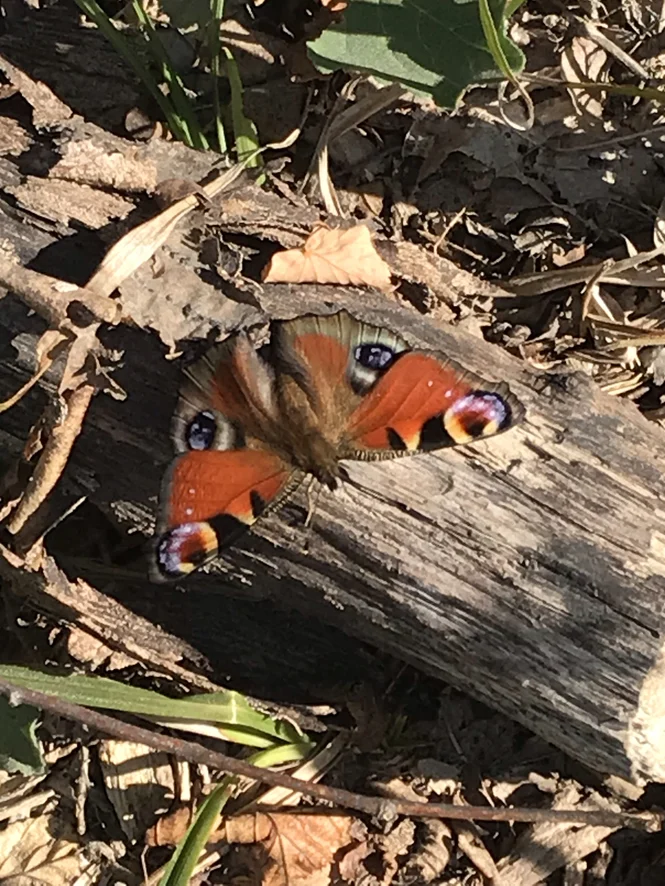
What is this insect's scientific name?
Aglais io
